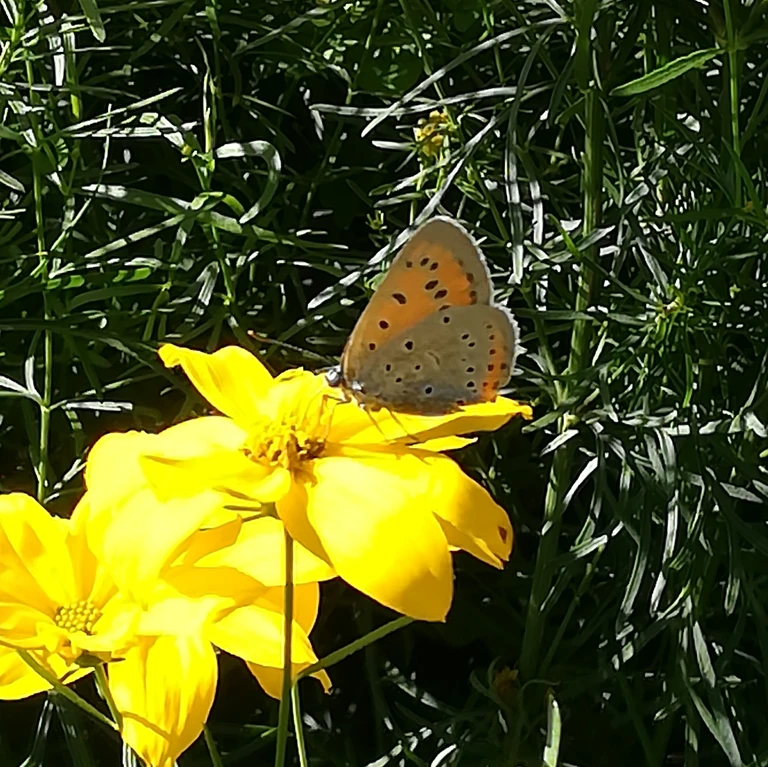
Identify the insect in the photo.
Lycaena dispar
